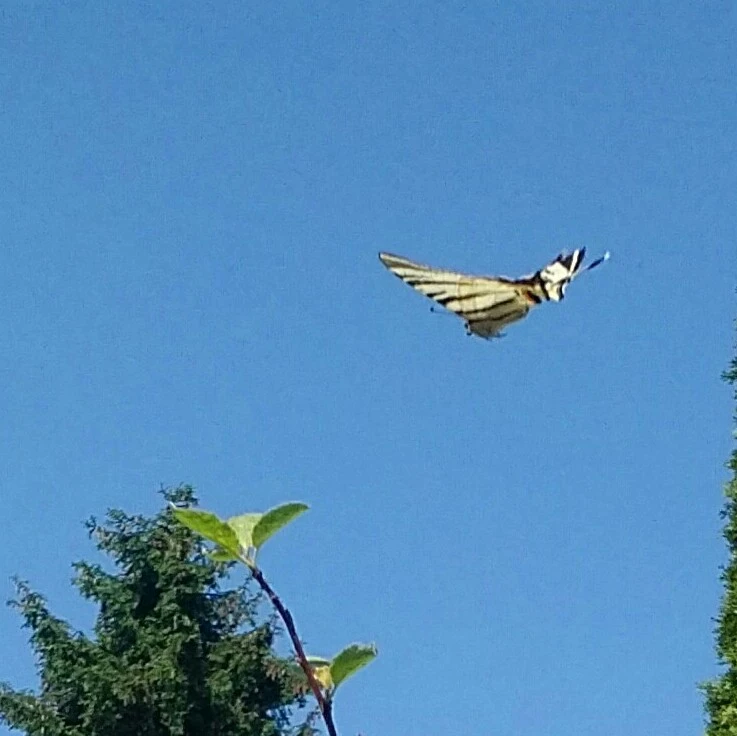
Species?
Iphiclides podalirius
